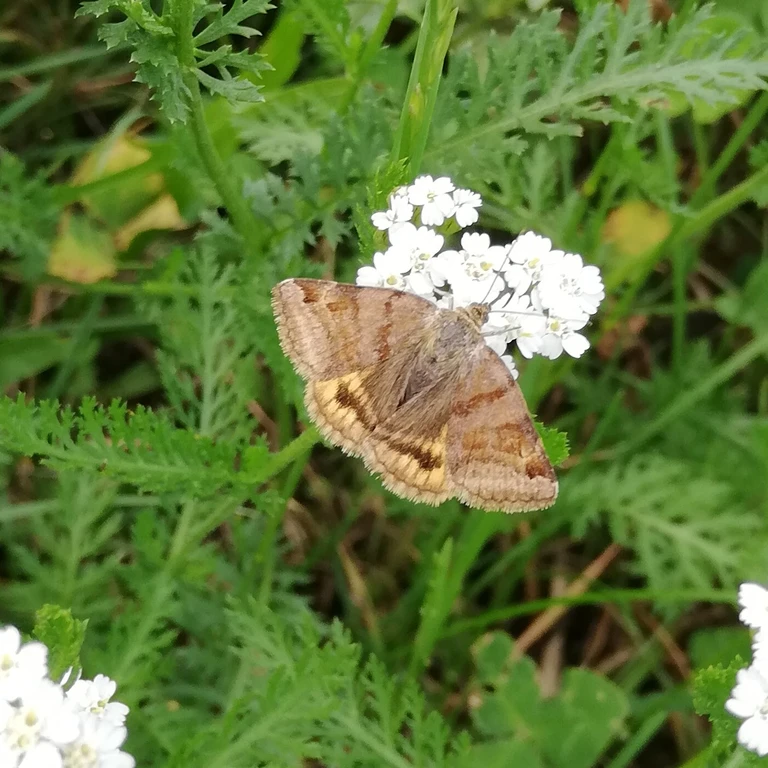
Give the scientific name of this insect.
Euclidia glyphica
